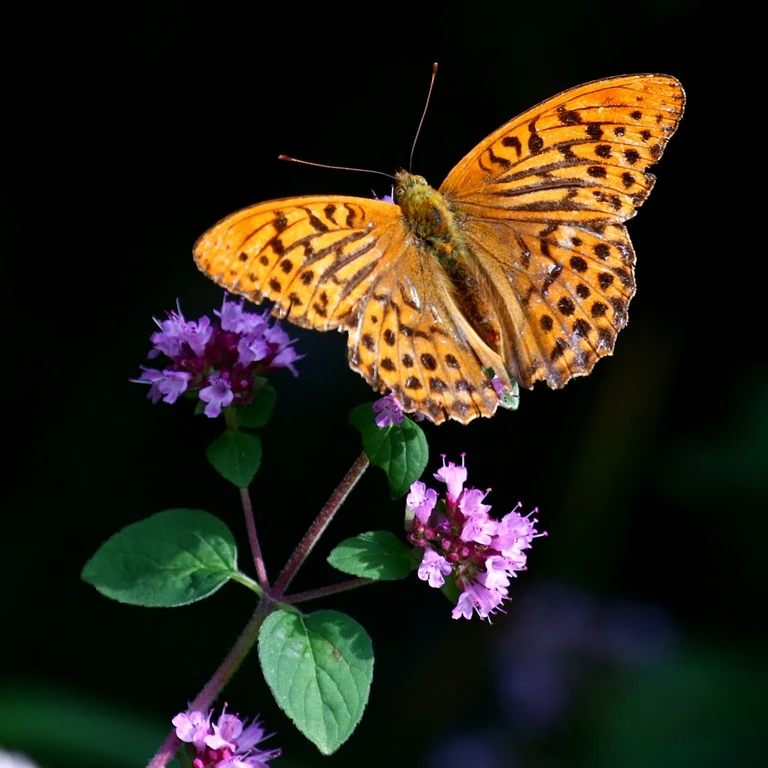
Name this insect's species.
Argynnis paphia
